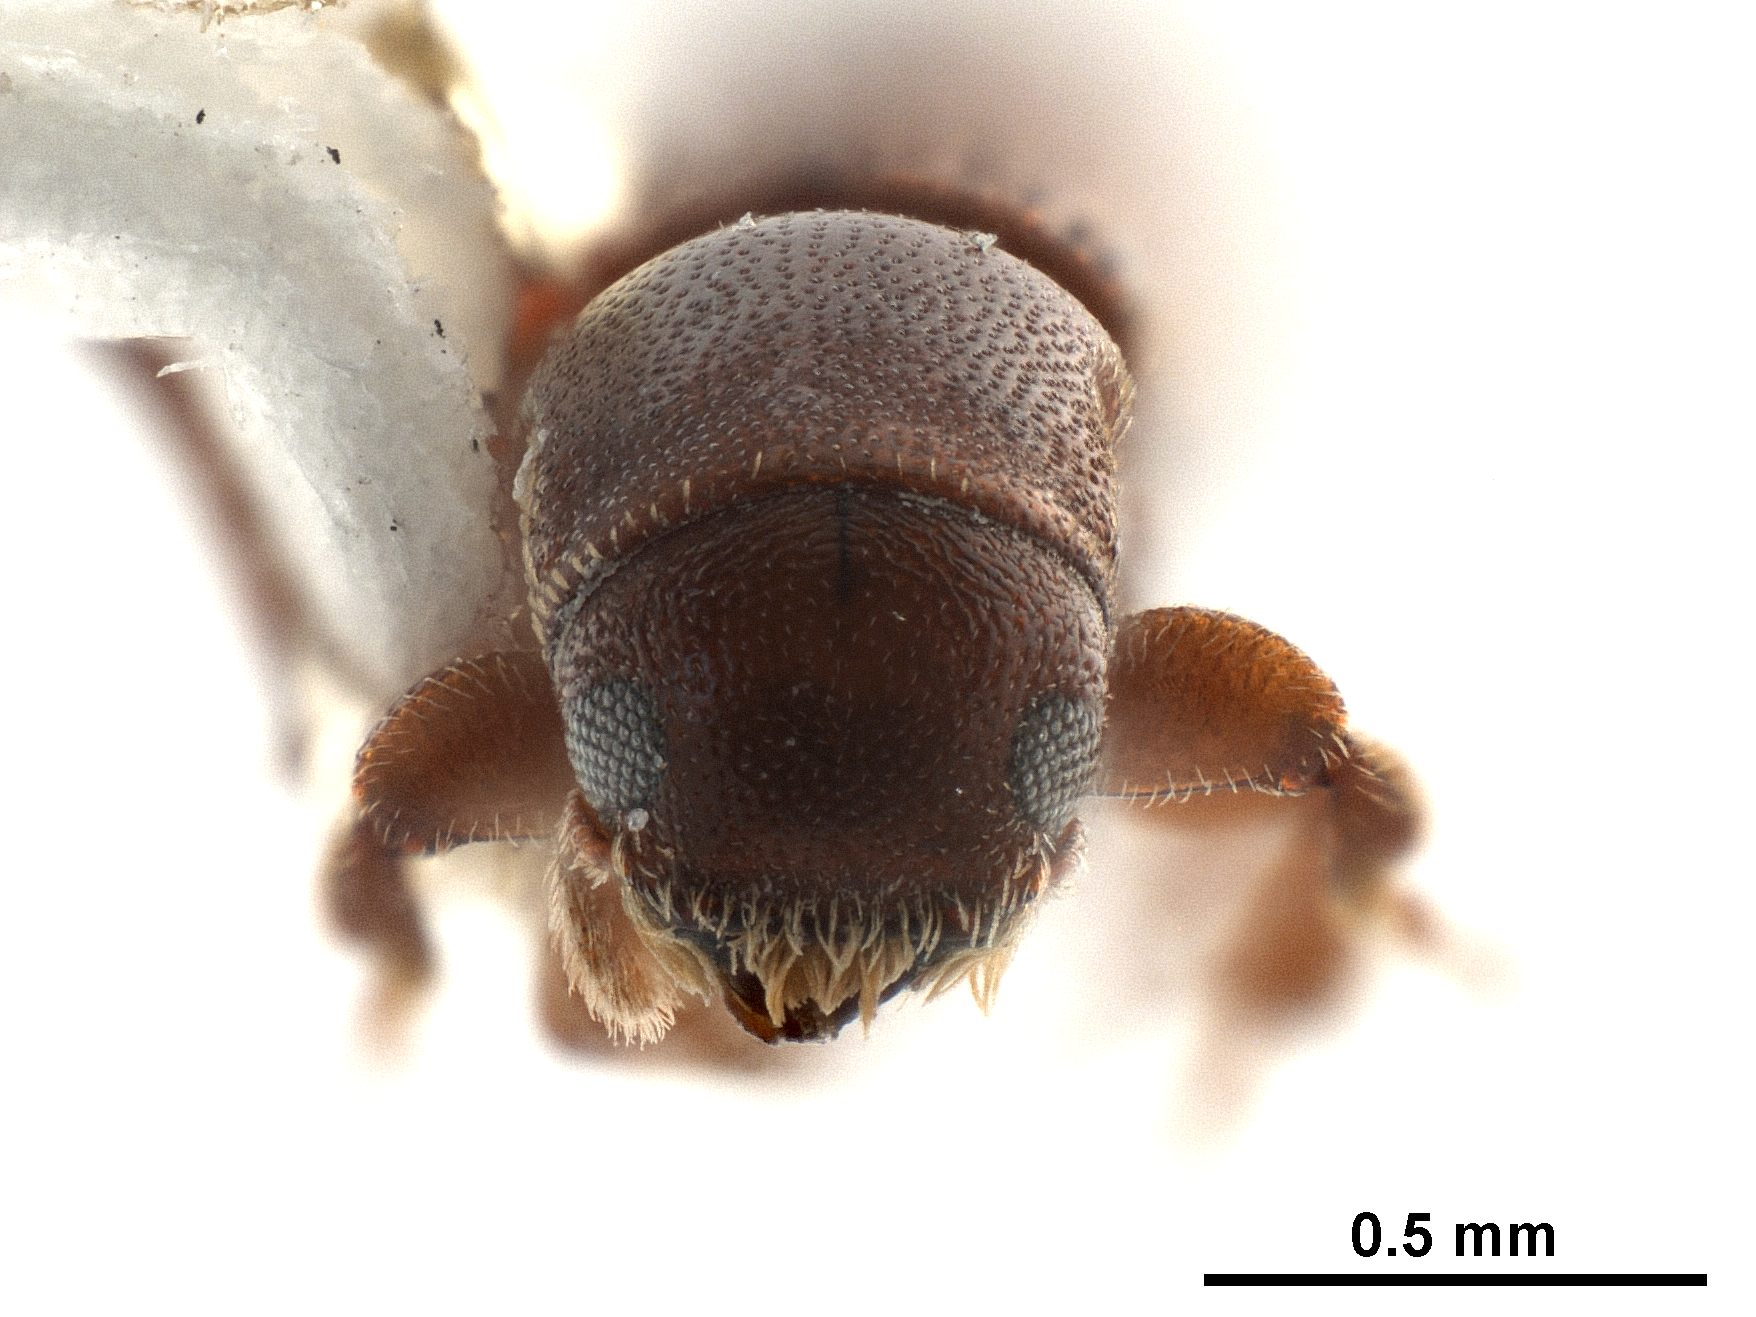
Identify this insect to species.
Carphodicticus cristatus
